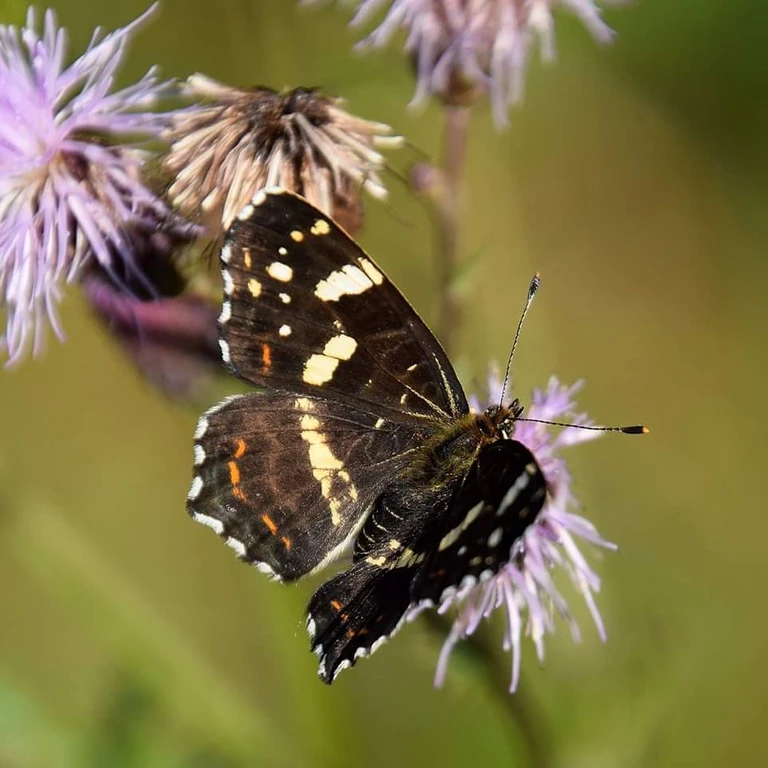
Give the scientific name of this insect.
Araschnia levana
